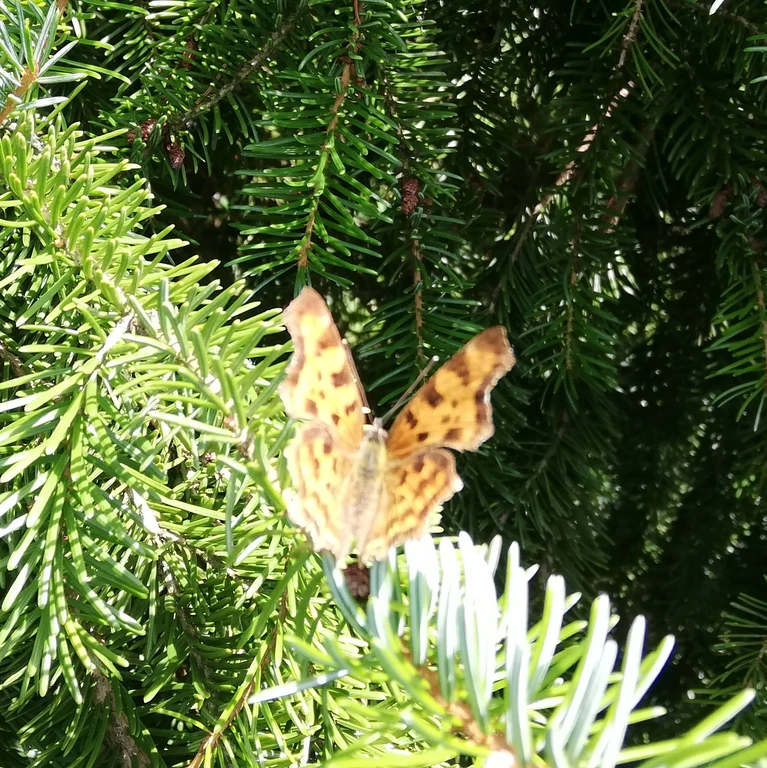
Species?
Polygonia c-album
